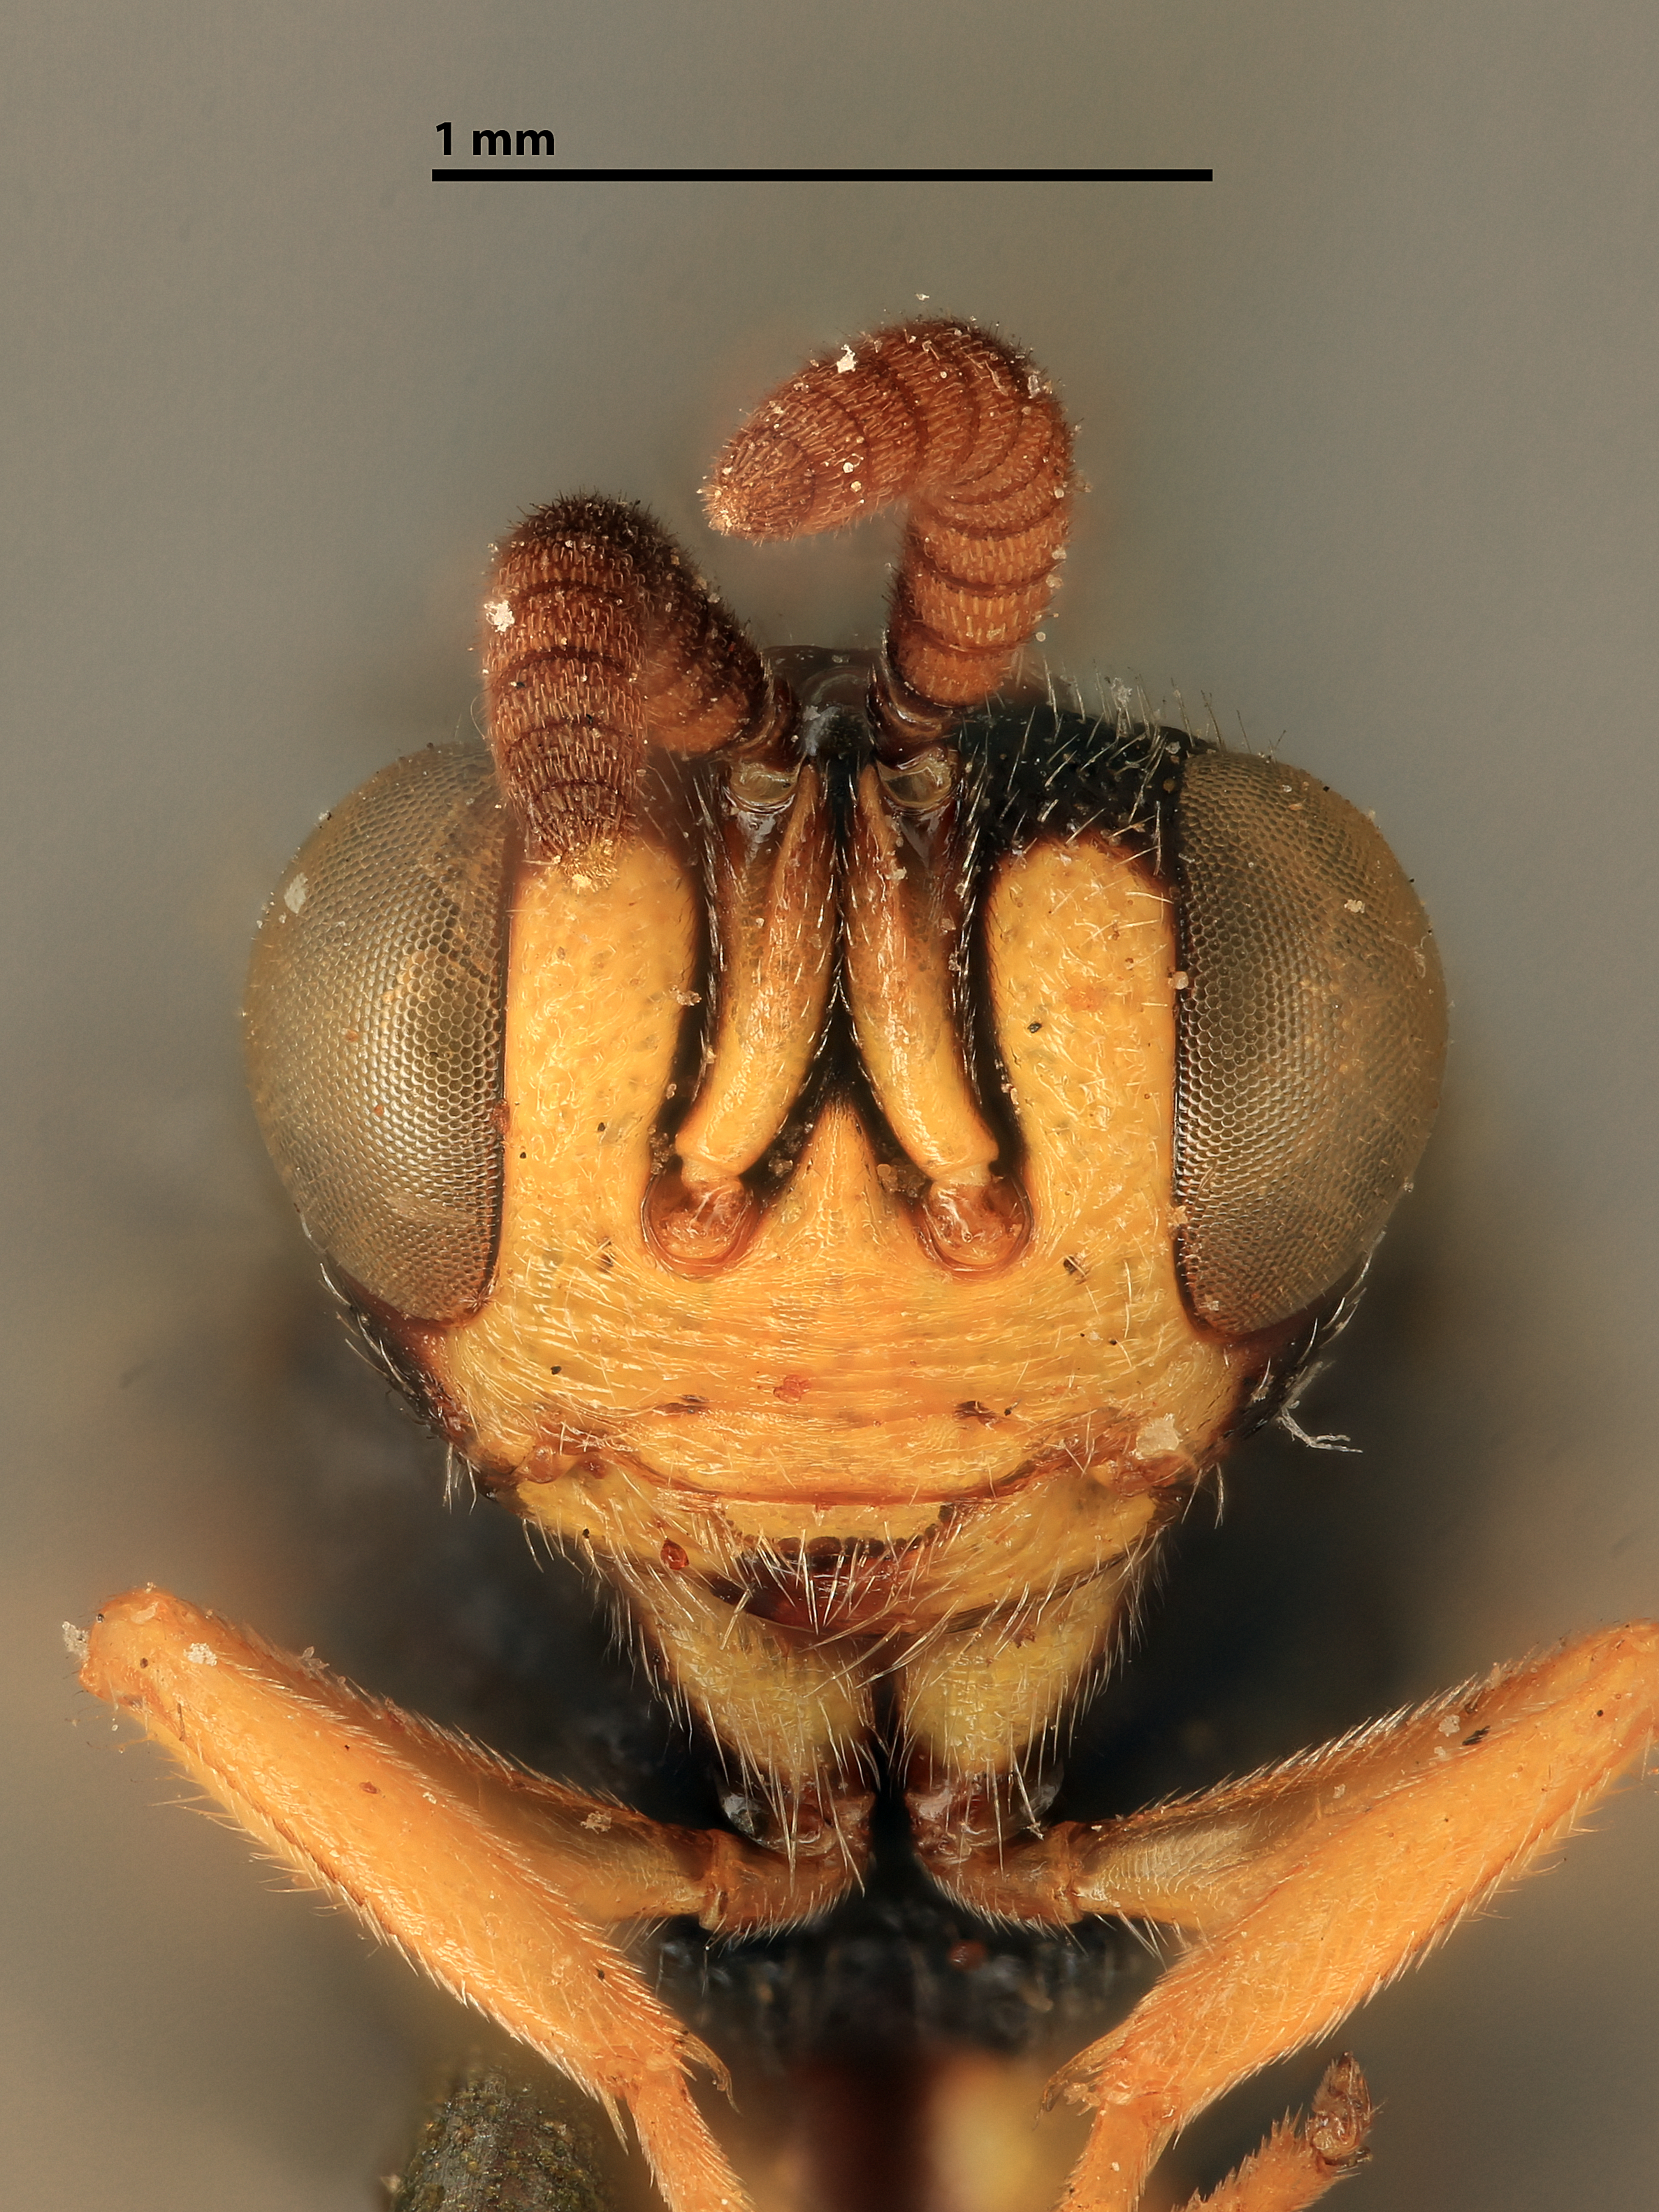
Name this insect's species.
Smicra subobsoleta
